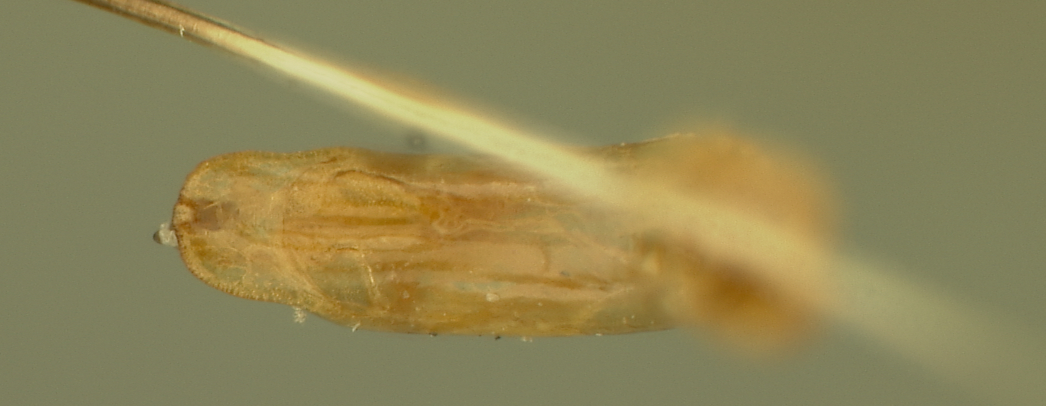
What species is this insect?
Disonycha pittieri
